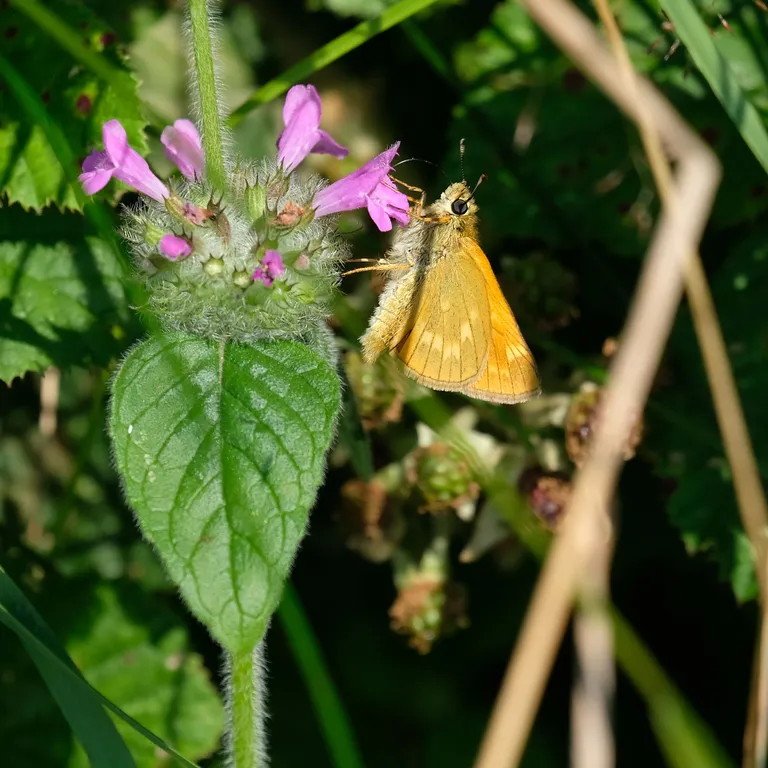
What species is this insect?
Ochlodes sylvanus (also Ochlodes venata)
